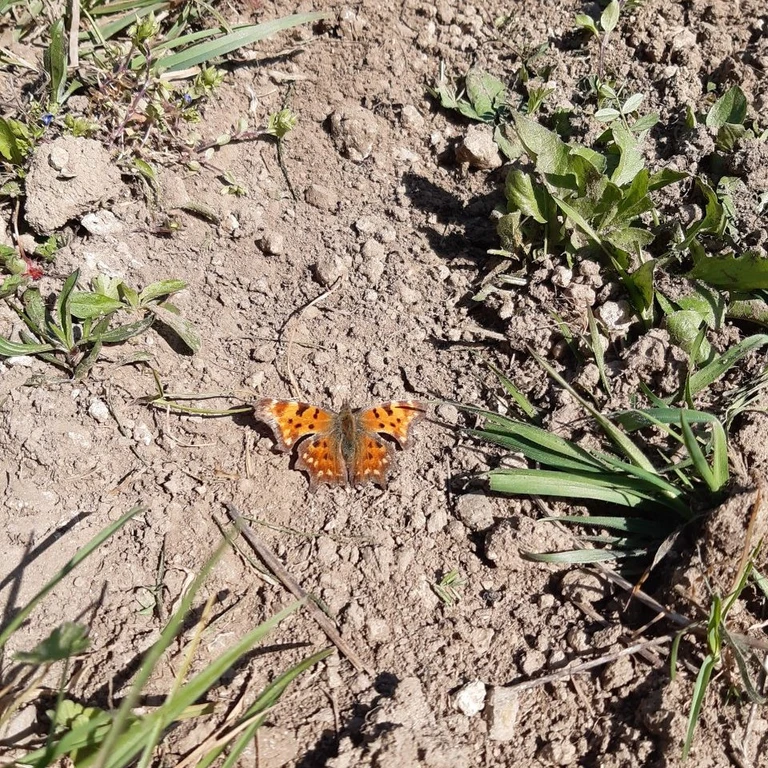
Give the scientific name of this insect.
Polygonia c-album
